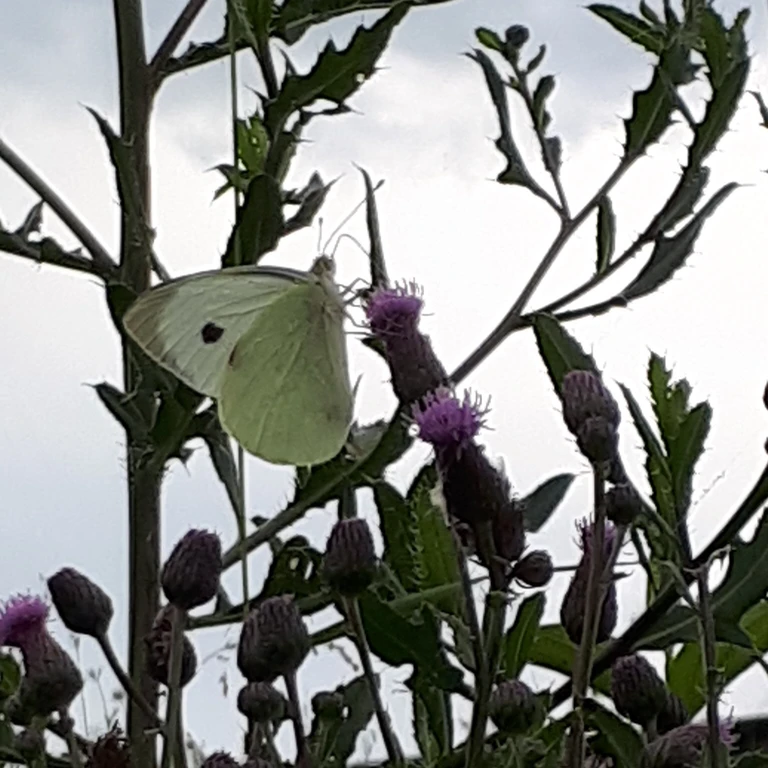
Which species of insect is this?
Pieris brassicae
